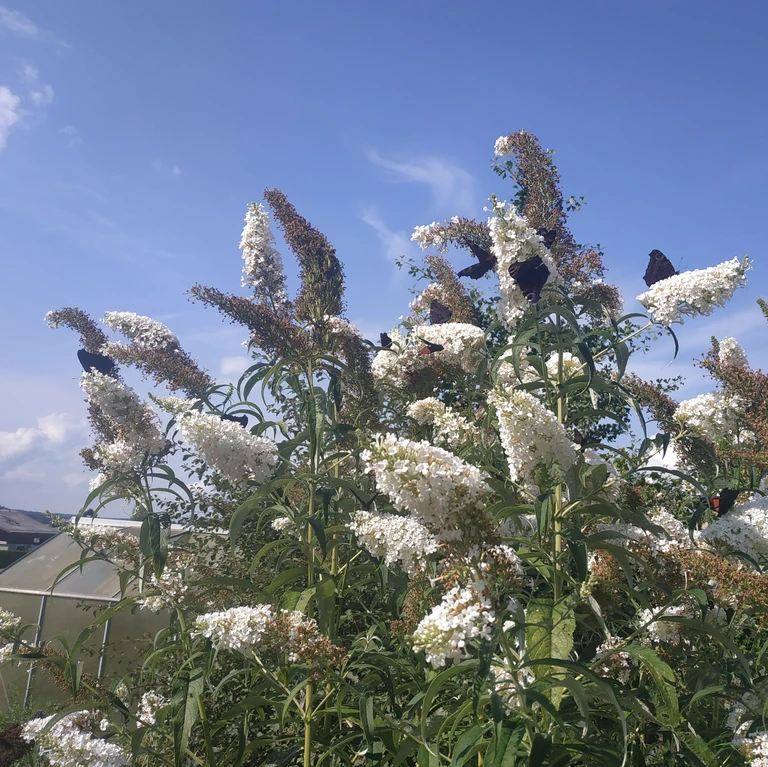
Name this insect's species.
Aglais io
